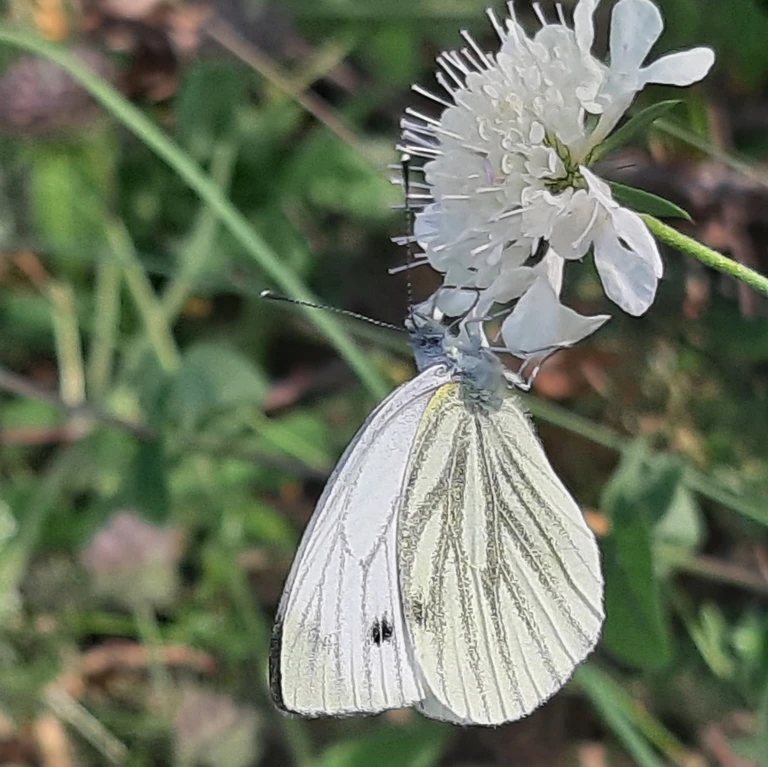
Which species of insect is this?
Pieris napi
